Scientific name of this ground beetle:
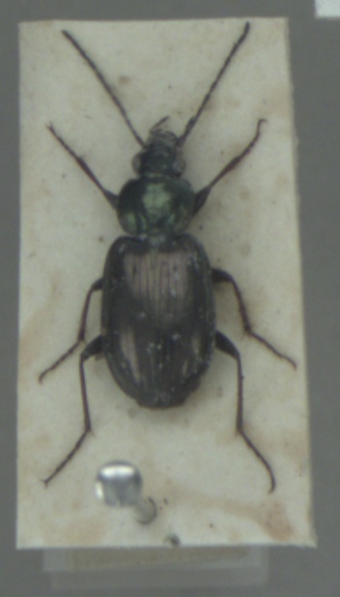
Agonum muelleri
